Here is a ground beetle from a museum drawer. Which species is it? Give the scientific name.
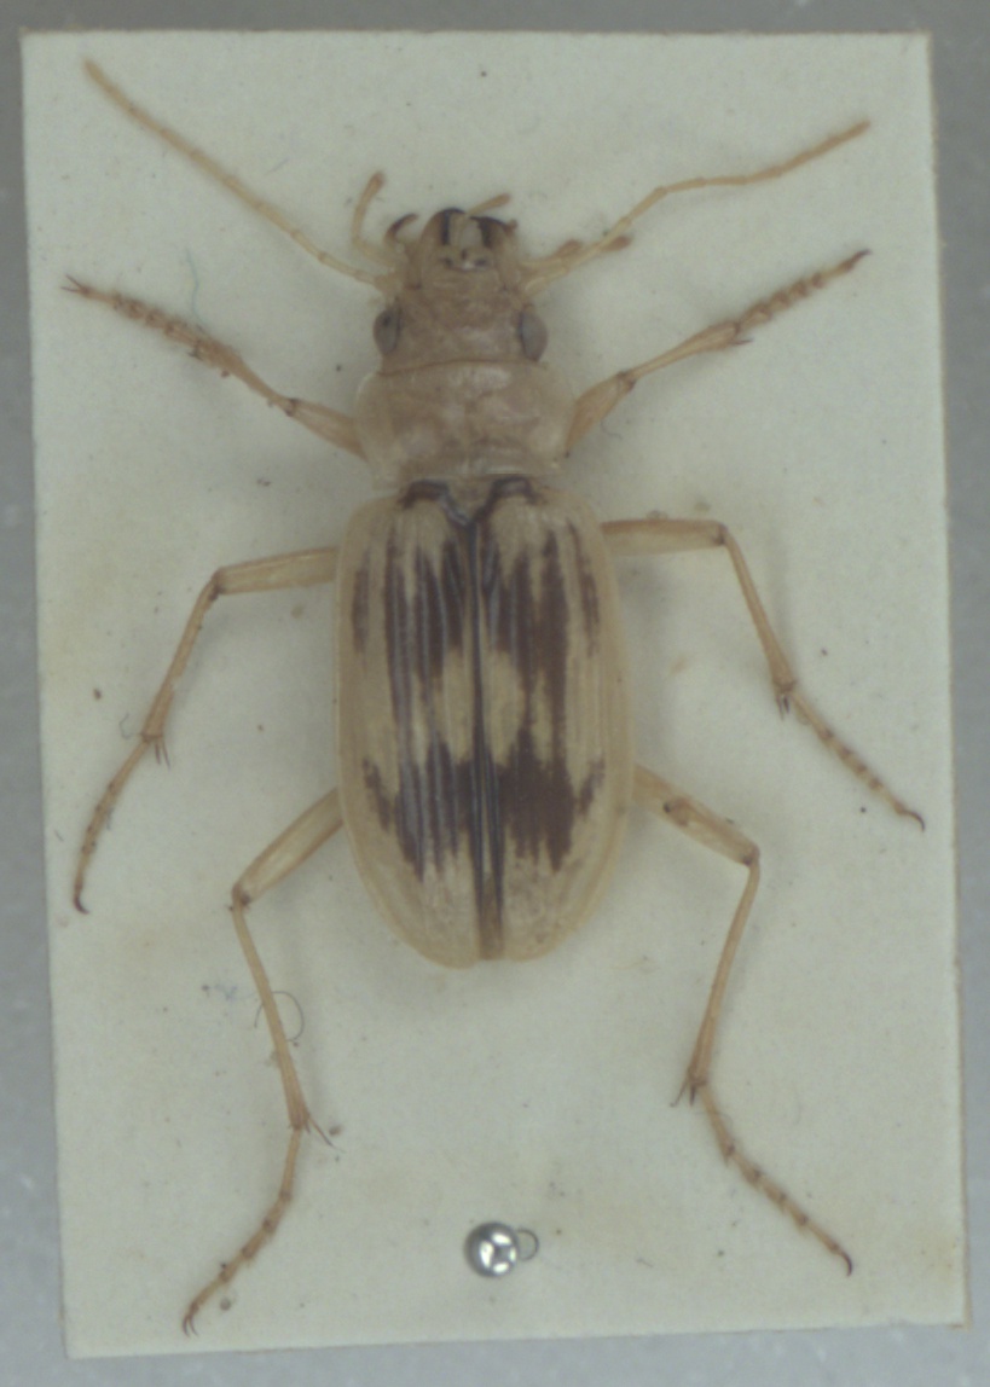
Nebria complanata
